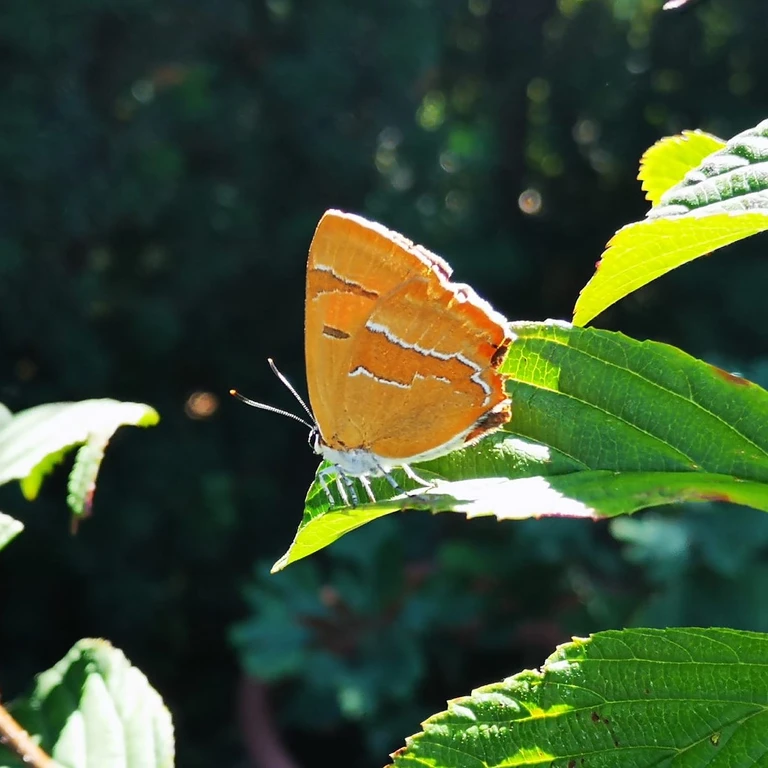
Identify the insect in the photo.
Thecla betulae
